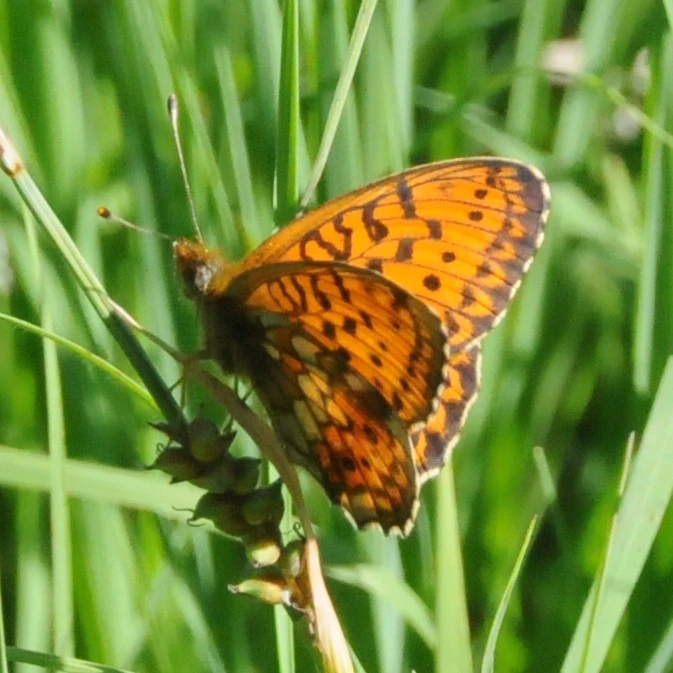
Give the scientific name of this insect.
Brenthis ino
